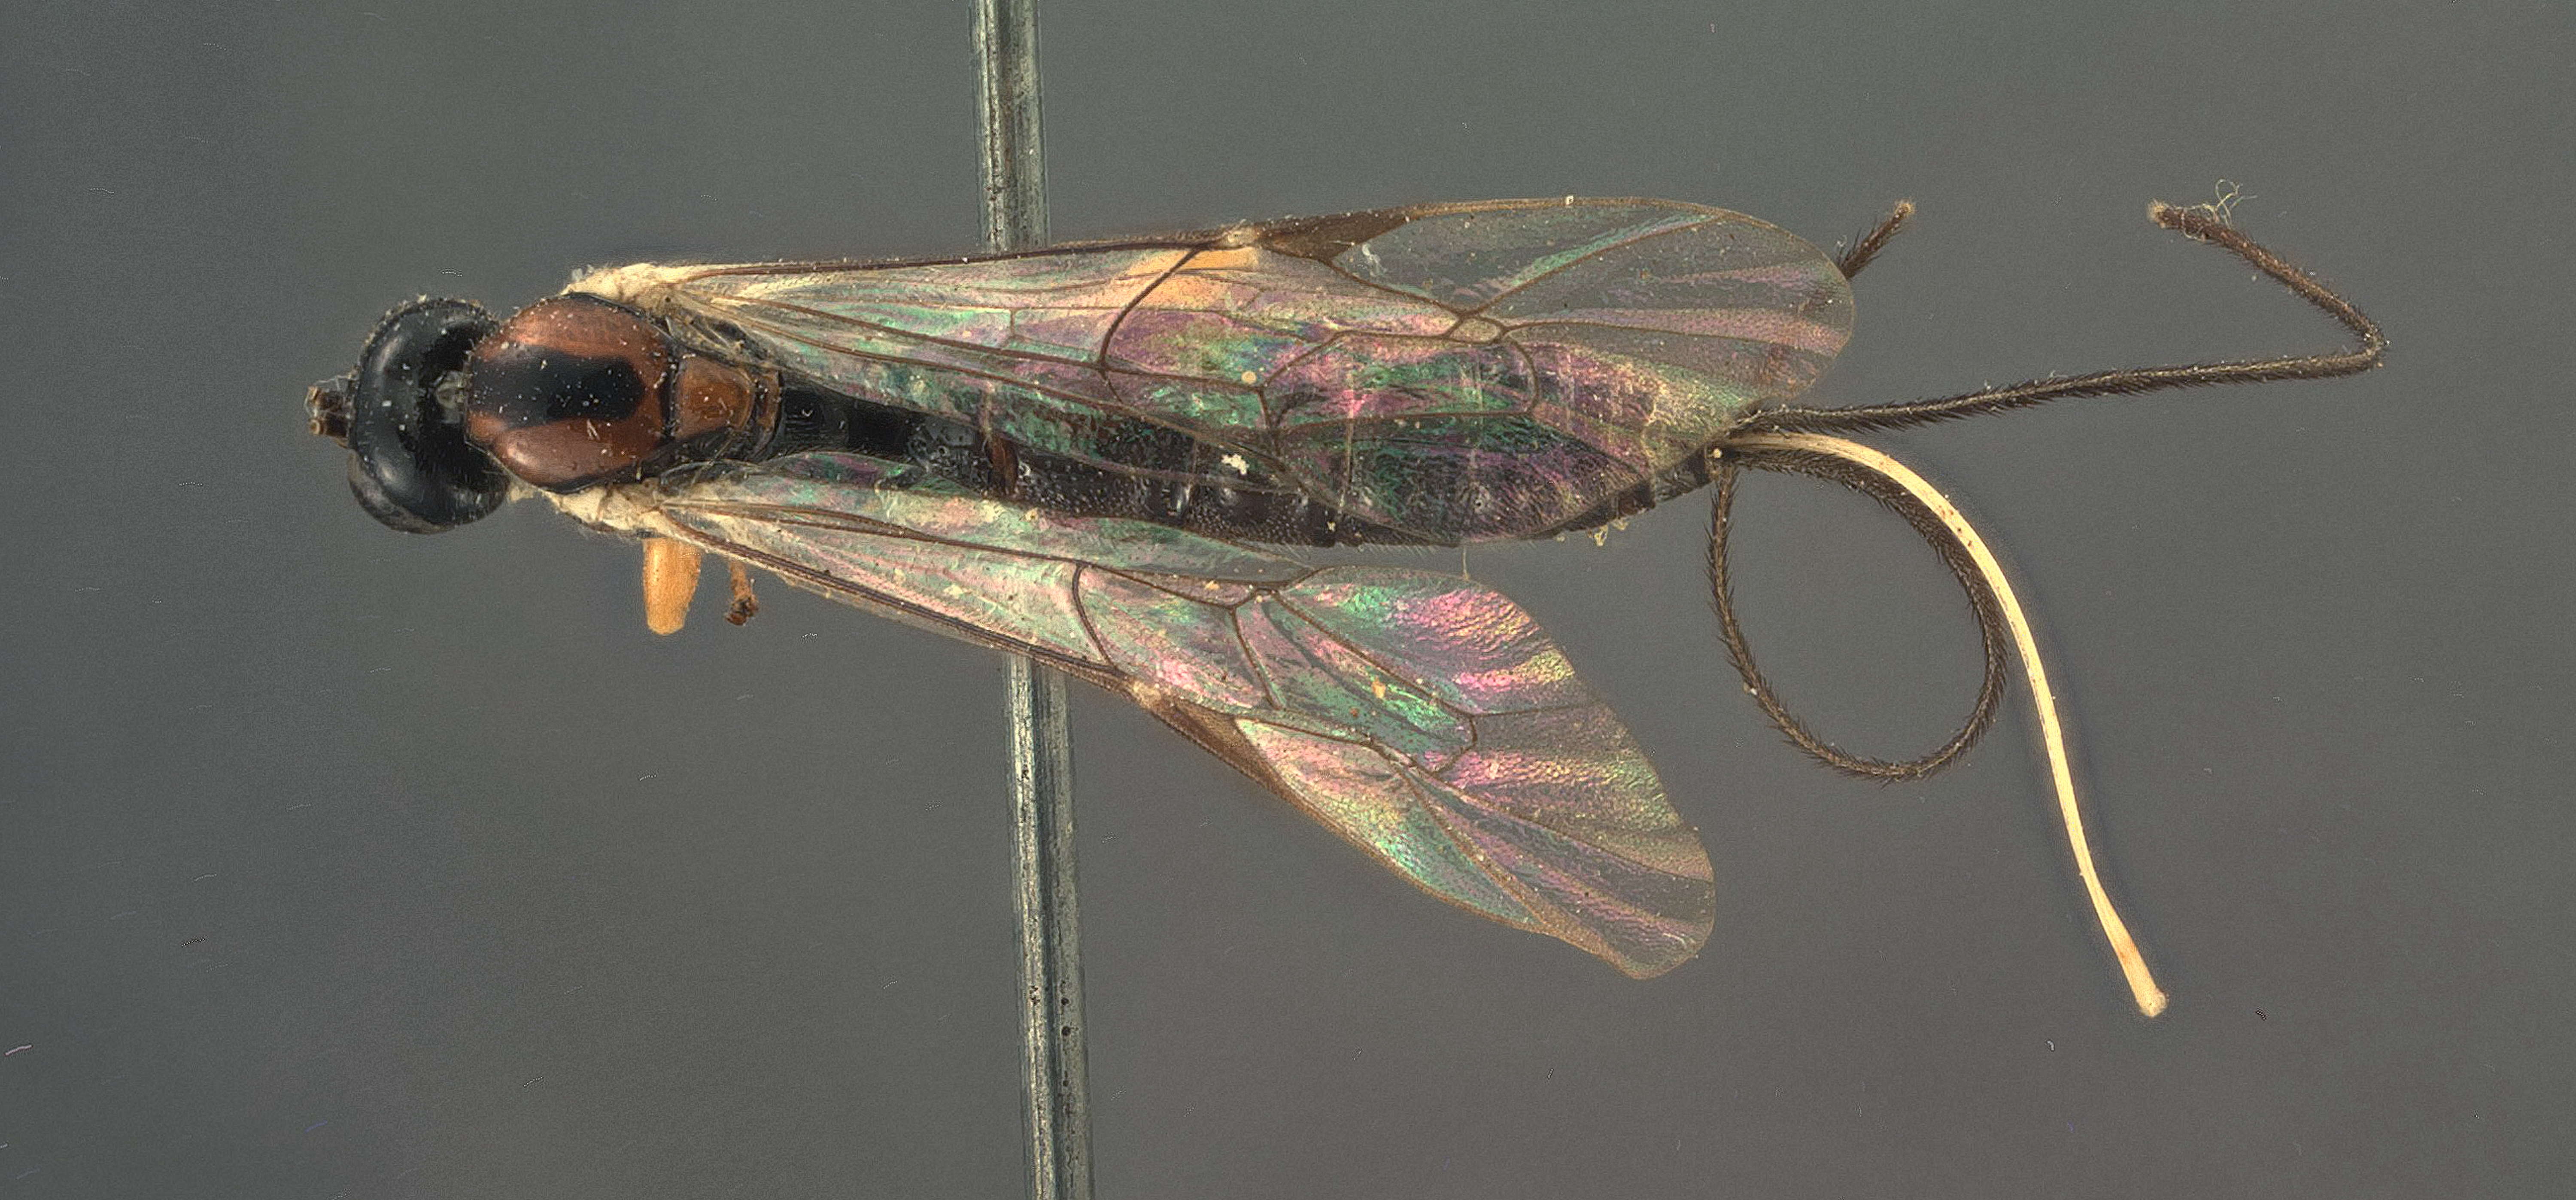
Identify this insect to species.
Calliephialtes thurberiae
